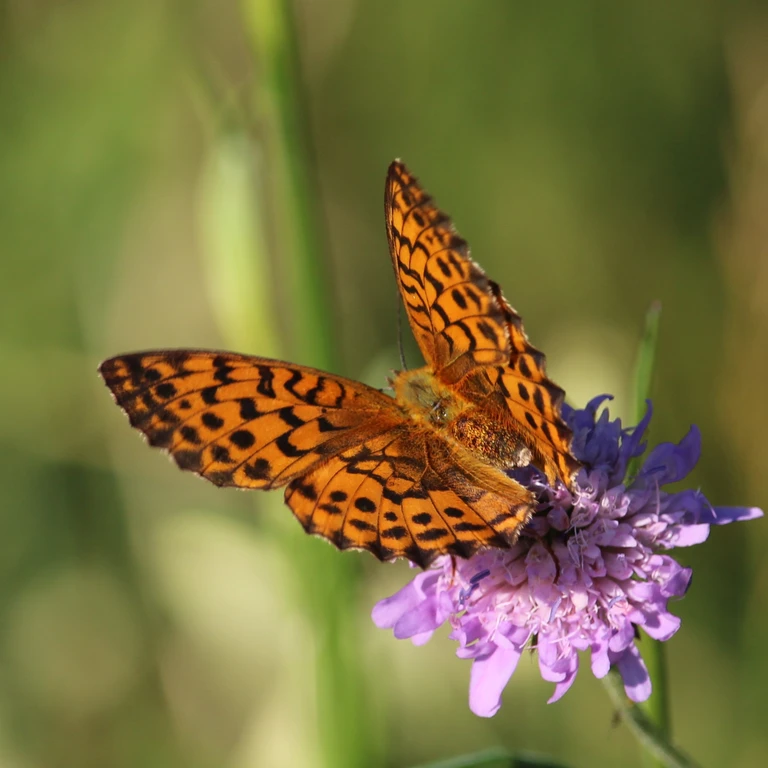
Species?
Brenthis daphne
